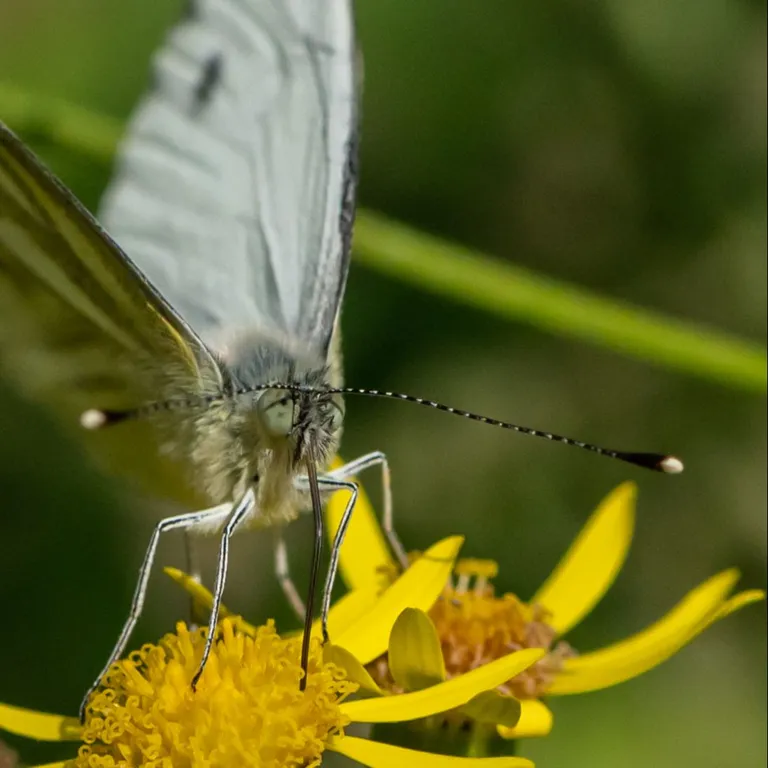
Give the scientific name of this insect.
Pieris napi
